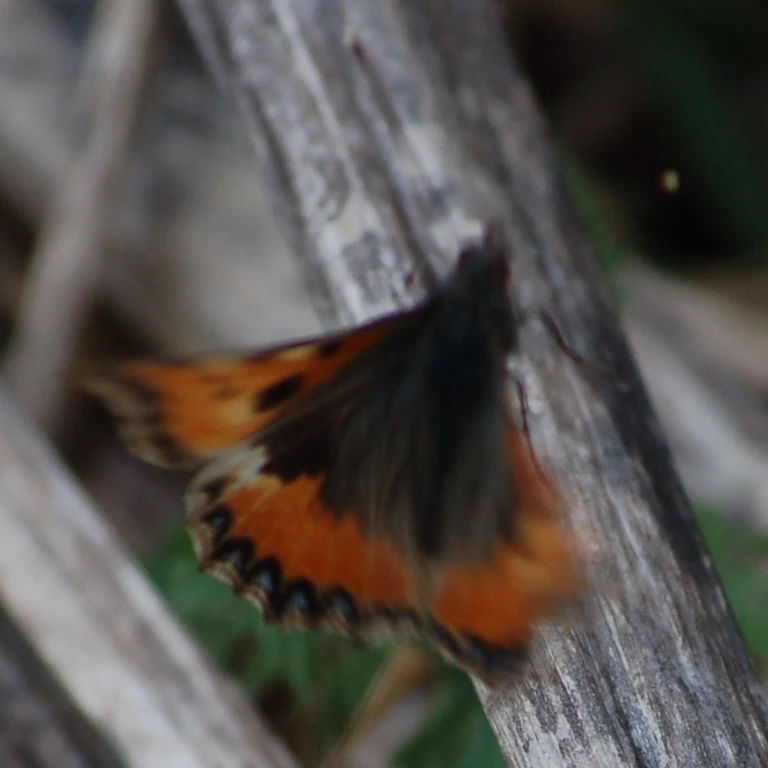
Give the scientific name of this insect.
Aglais urticae
